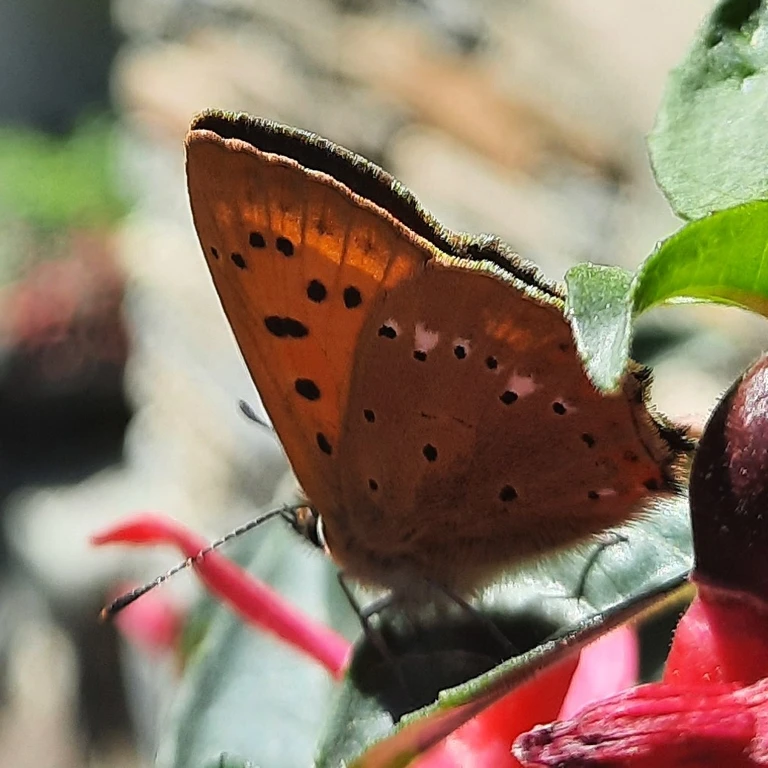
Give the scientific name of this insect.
Lycaena virgaureae
